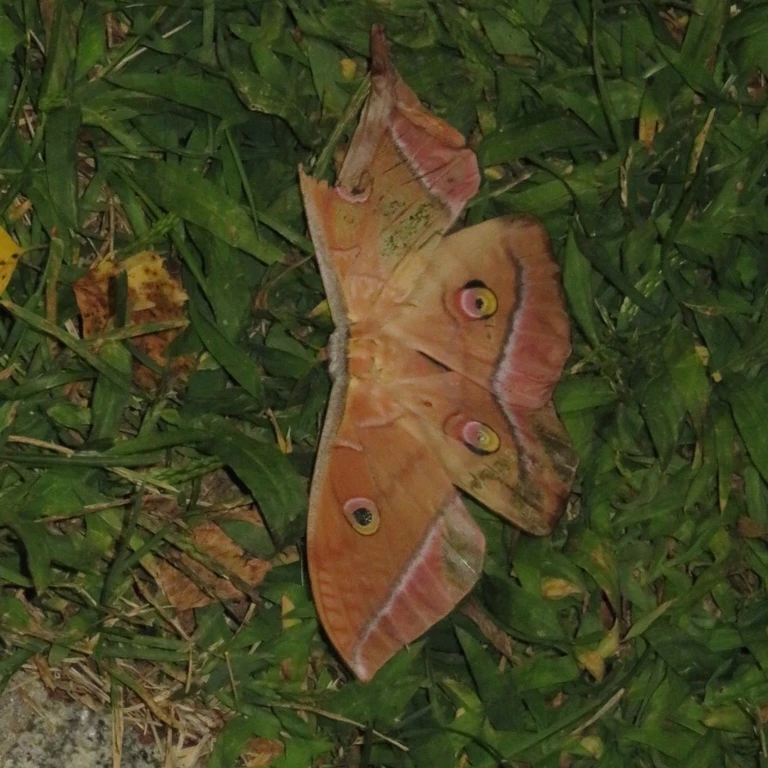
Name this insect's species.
Antheraea yamamai
